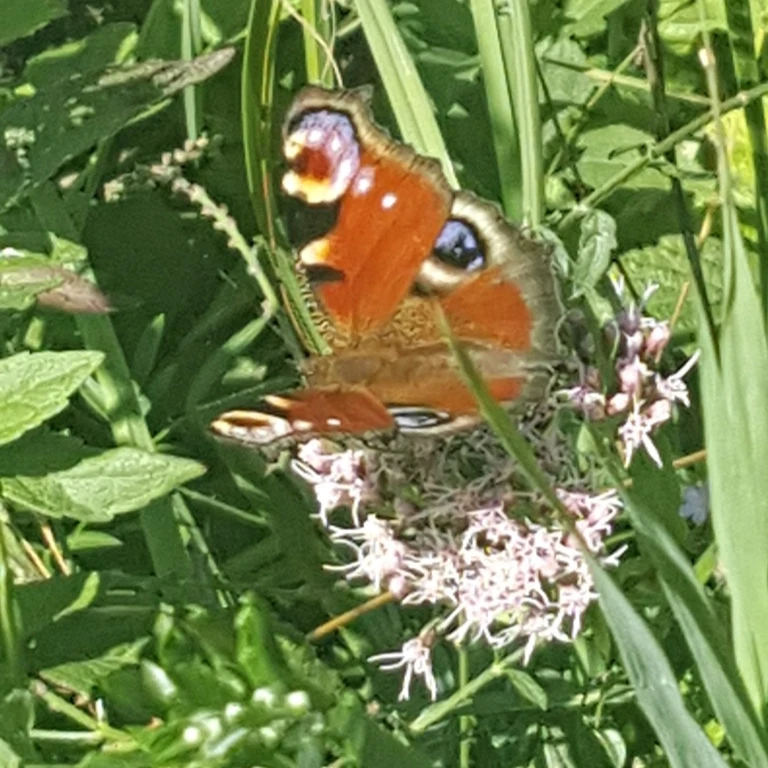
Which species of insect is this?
Aglais io
